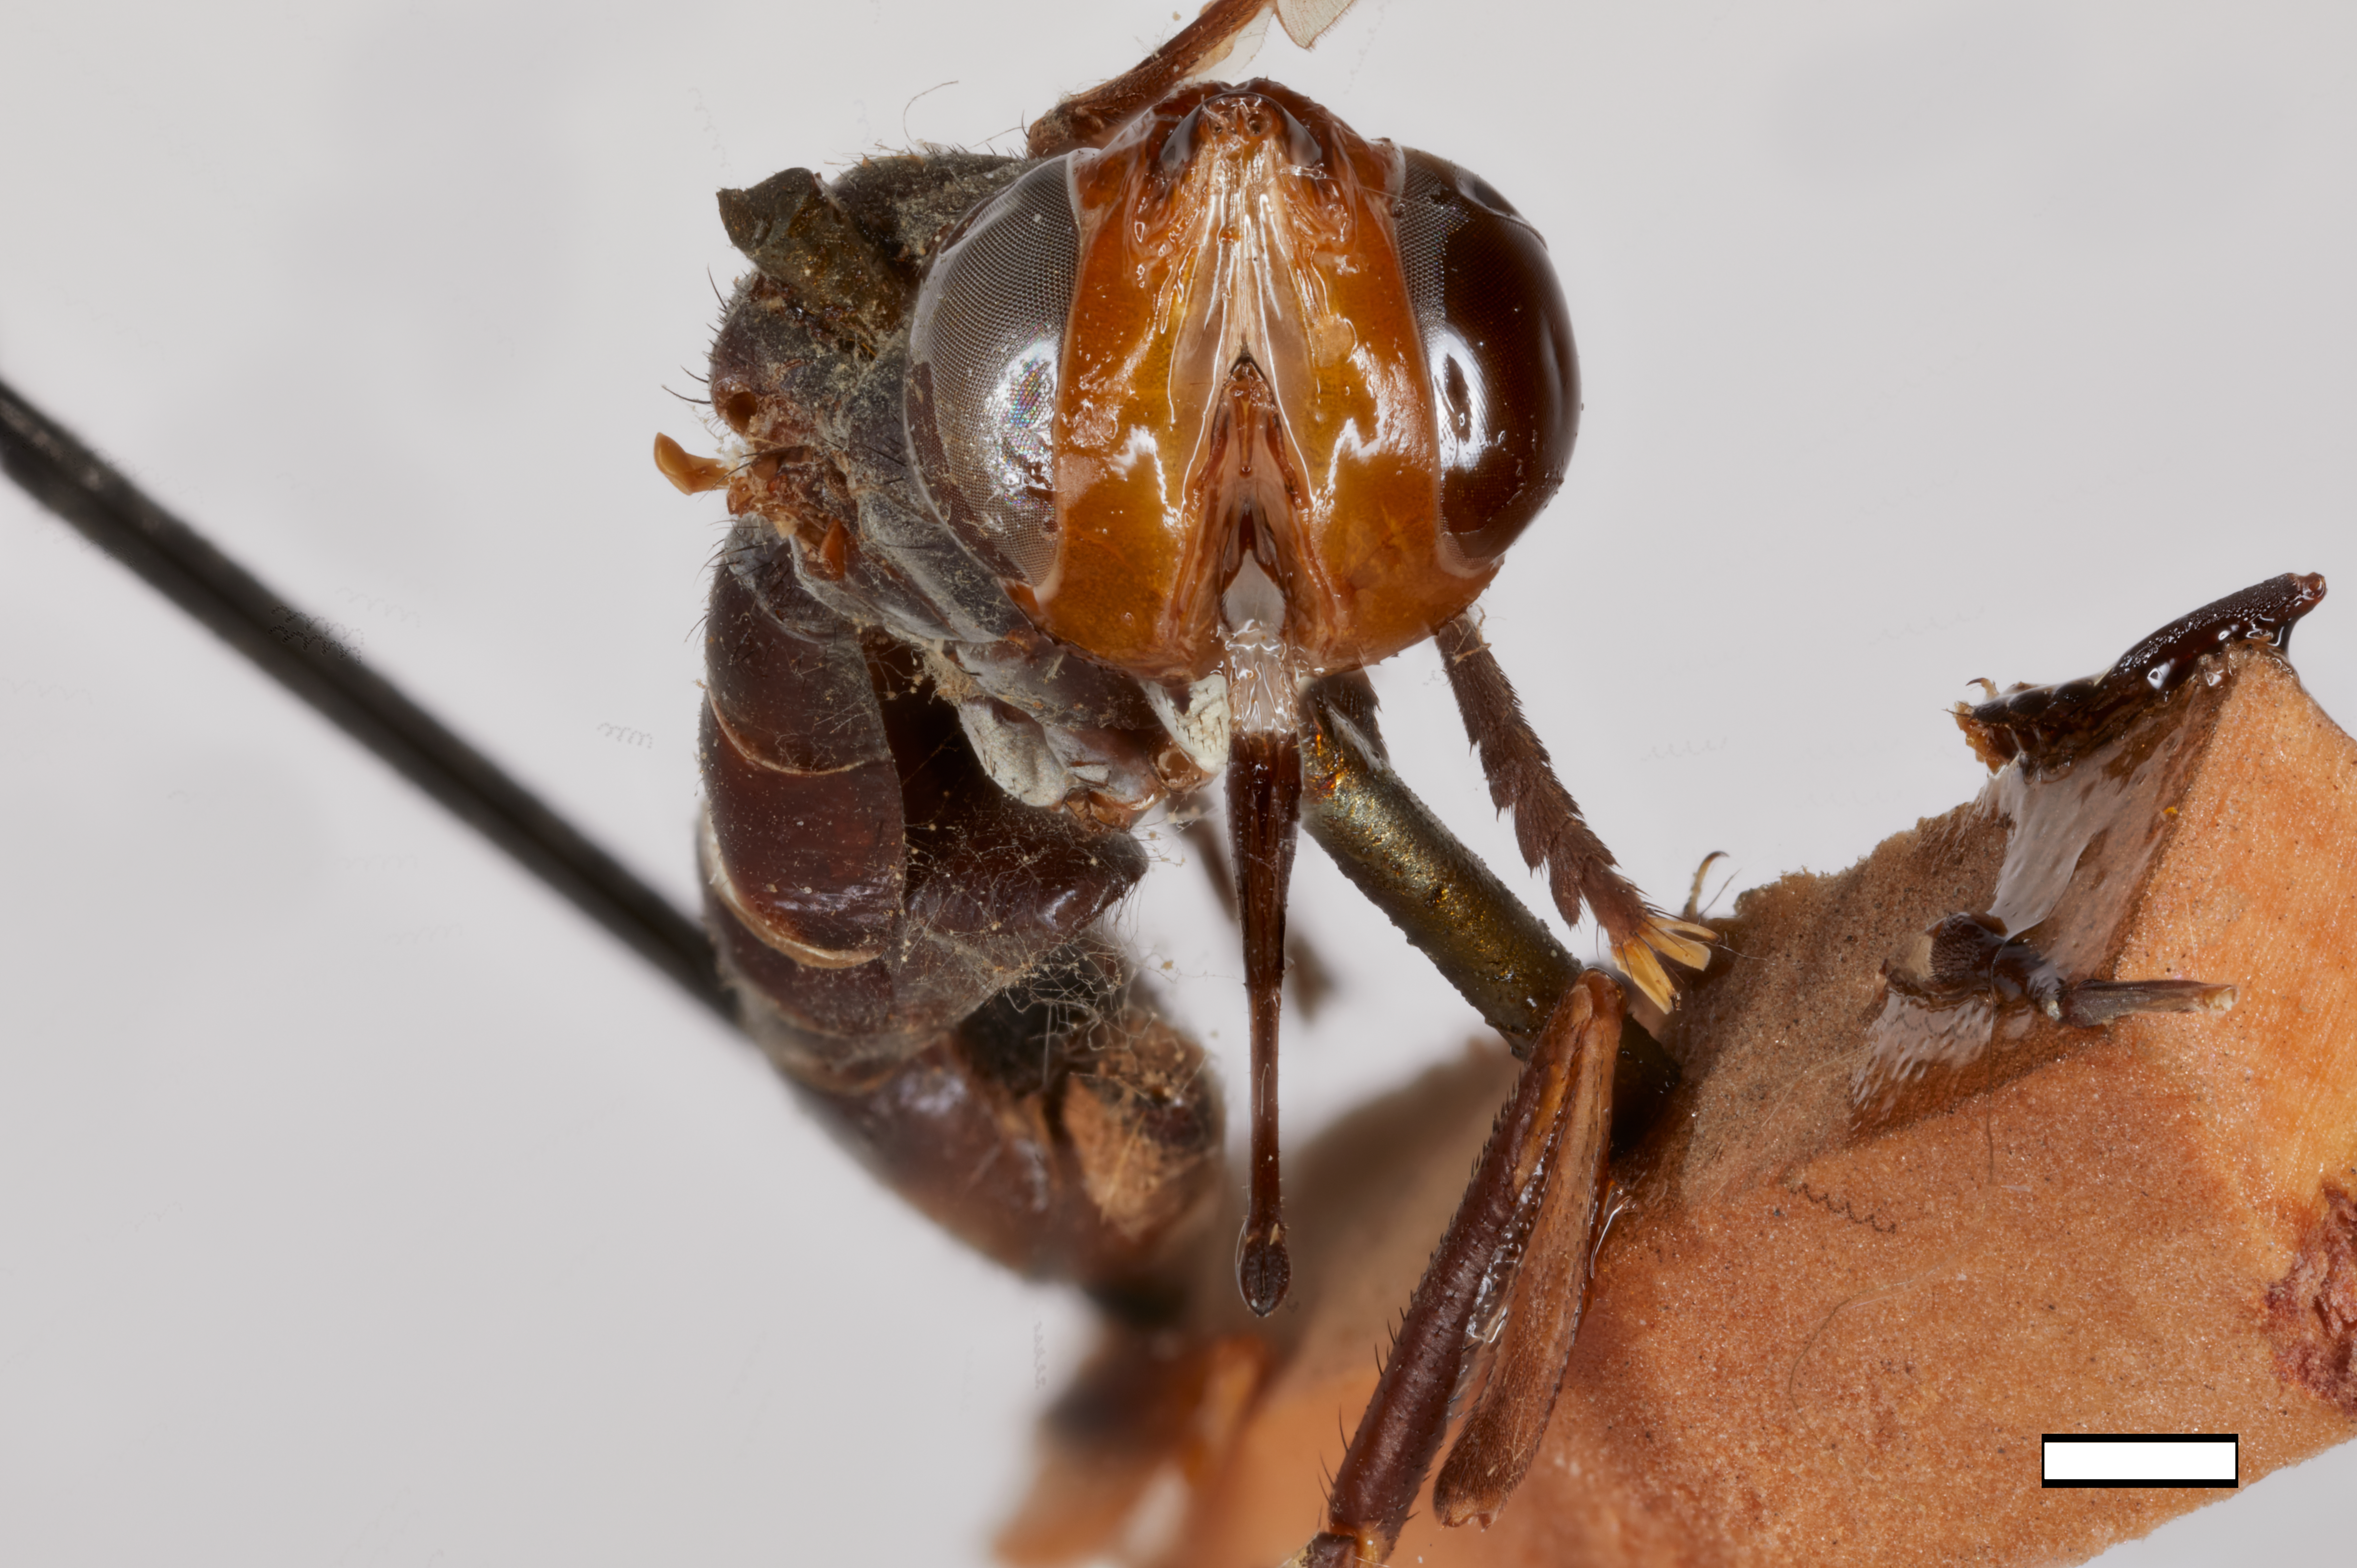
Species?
Conops curtulus
